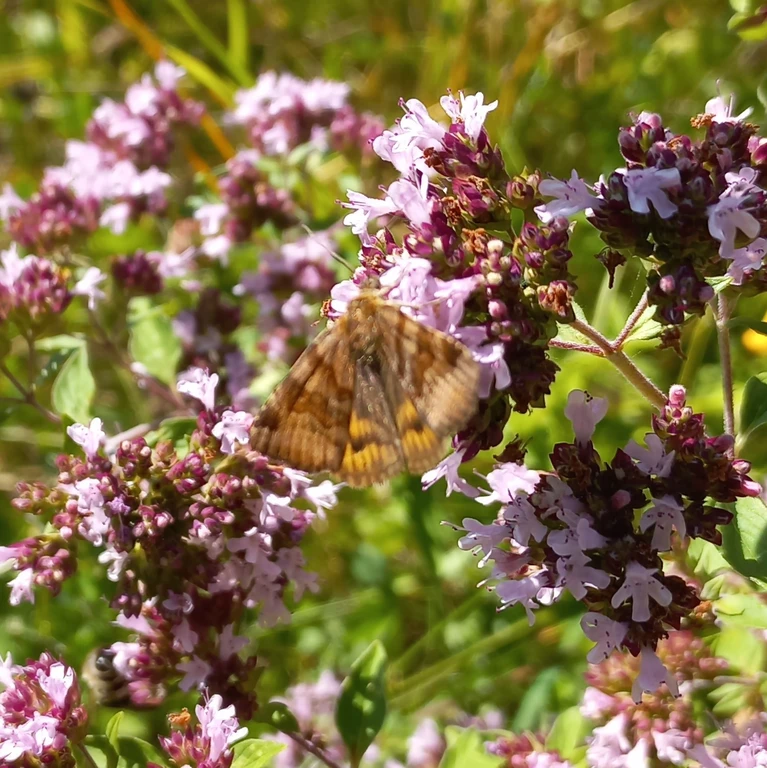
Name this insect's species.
Euclidia glyphica
